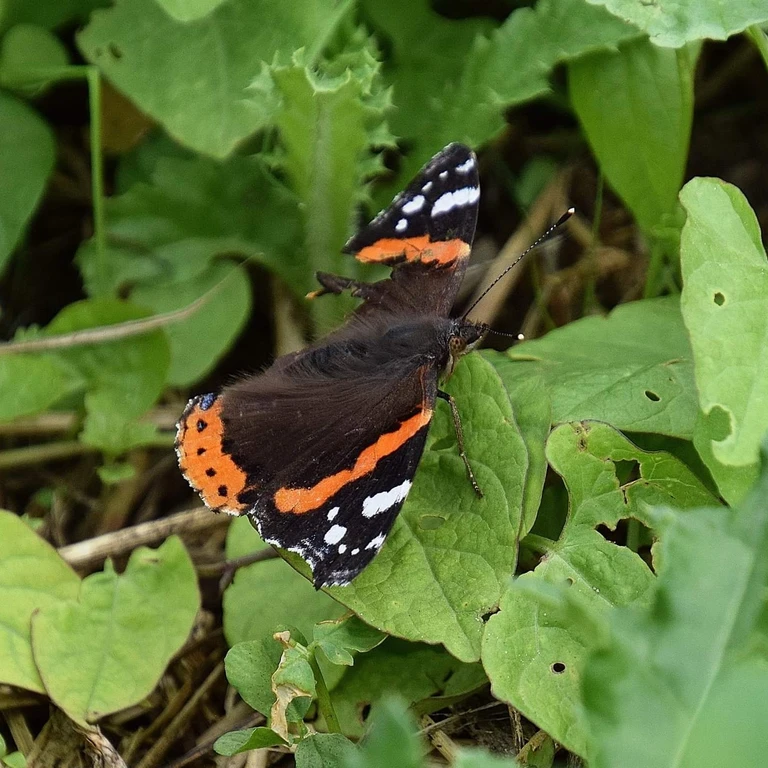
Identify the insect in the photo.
Vanessa atalanta
